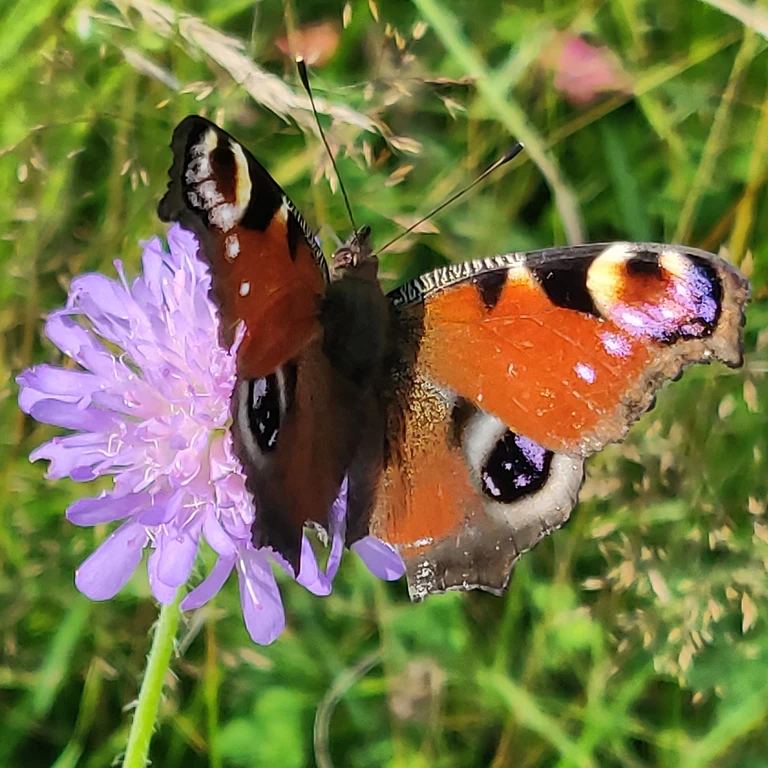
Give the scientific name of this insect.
Aglais io
